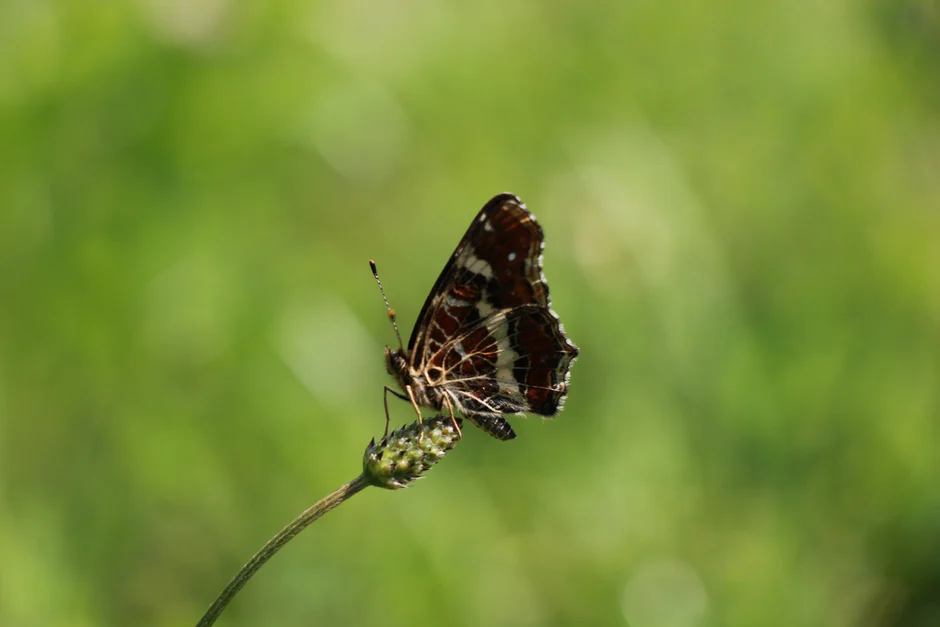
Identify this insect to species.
Araschnia levana
